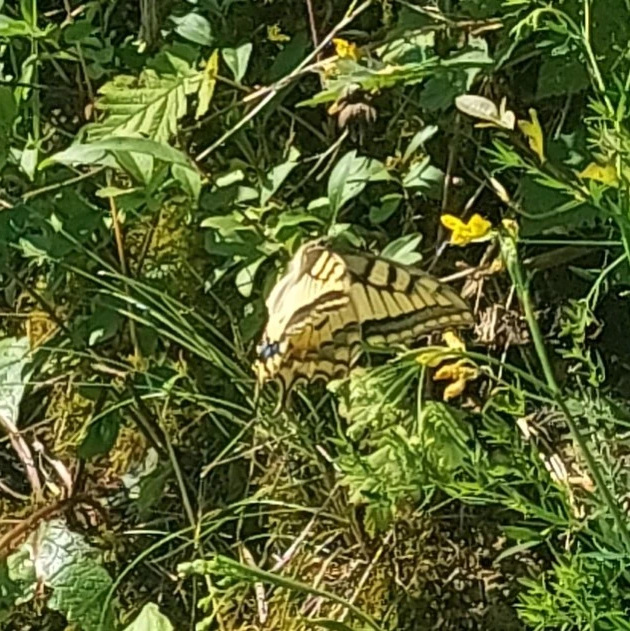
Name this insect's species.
Papilio machaon
